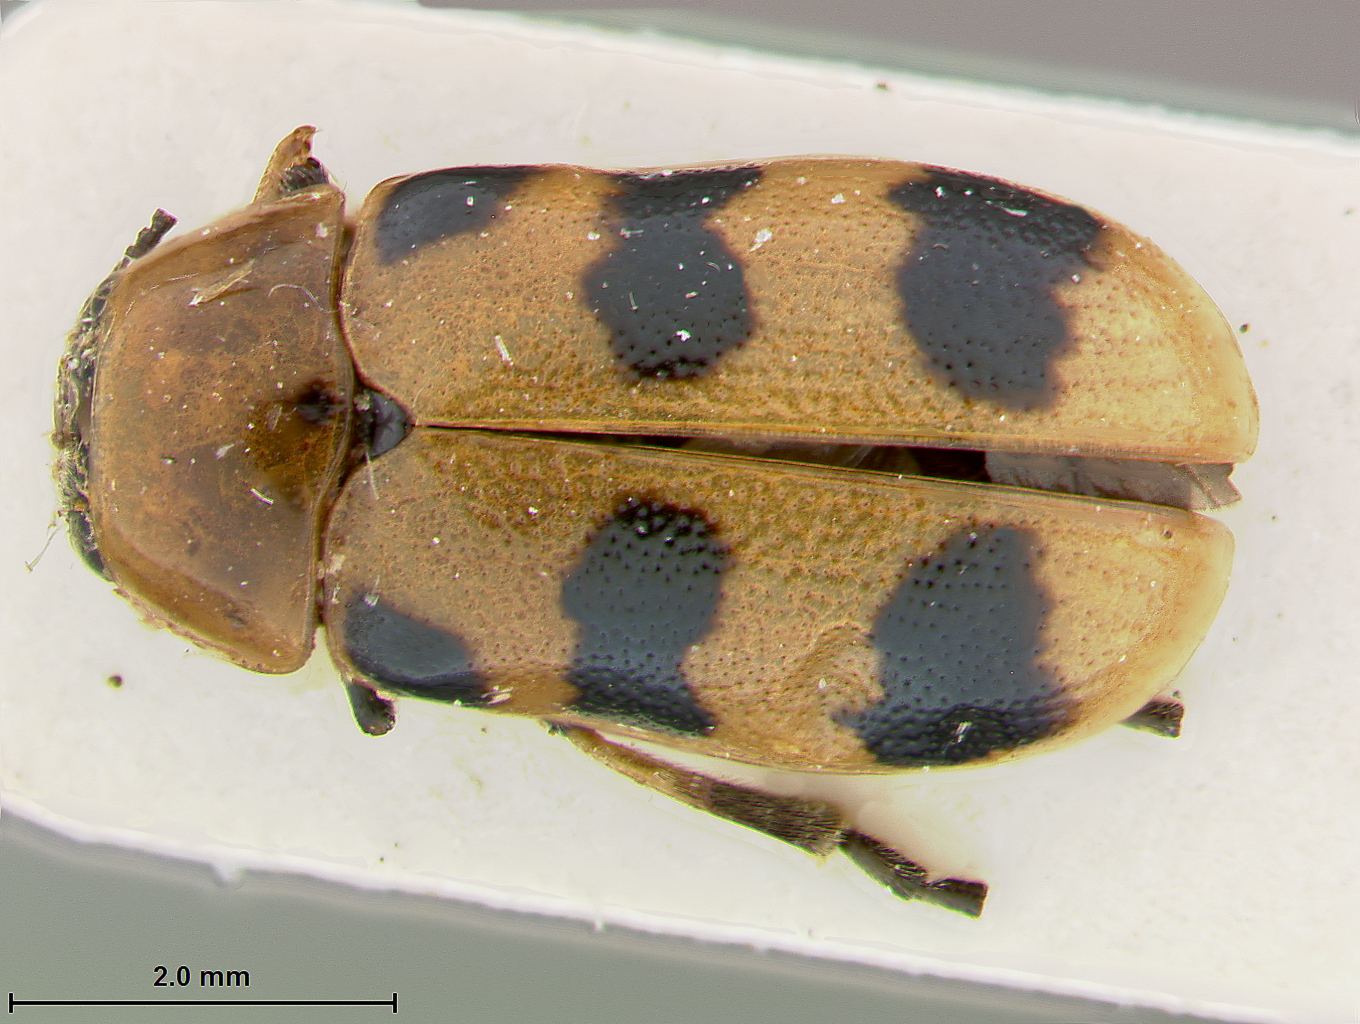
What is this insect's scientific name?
Cyaniris uhehensis
